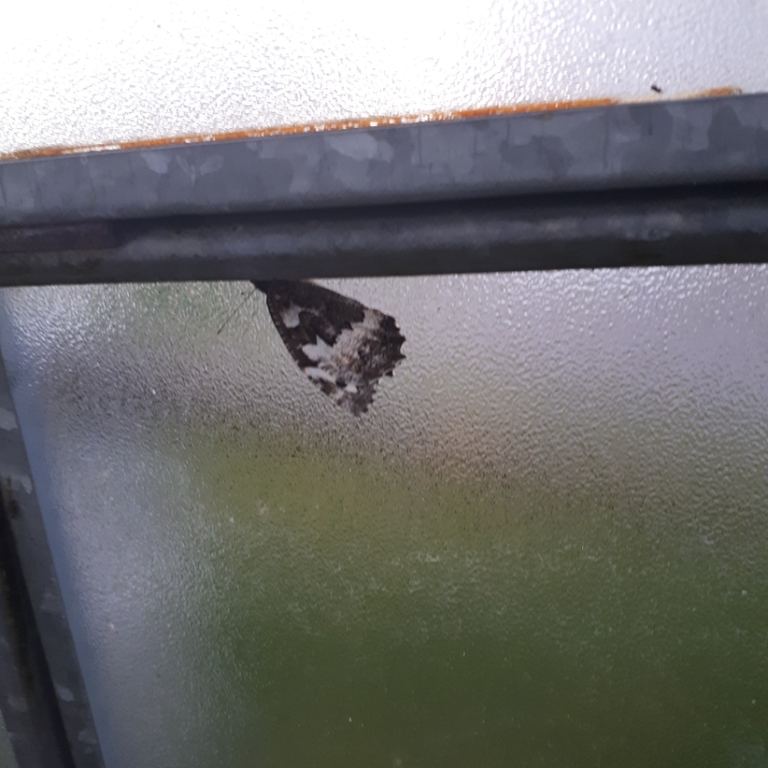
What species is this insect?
Brintesia circe
